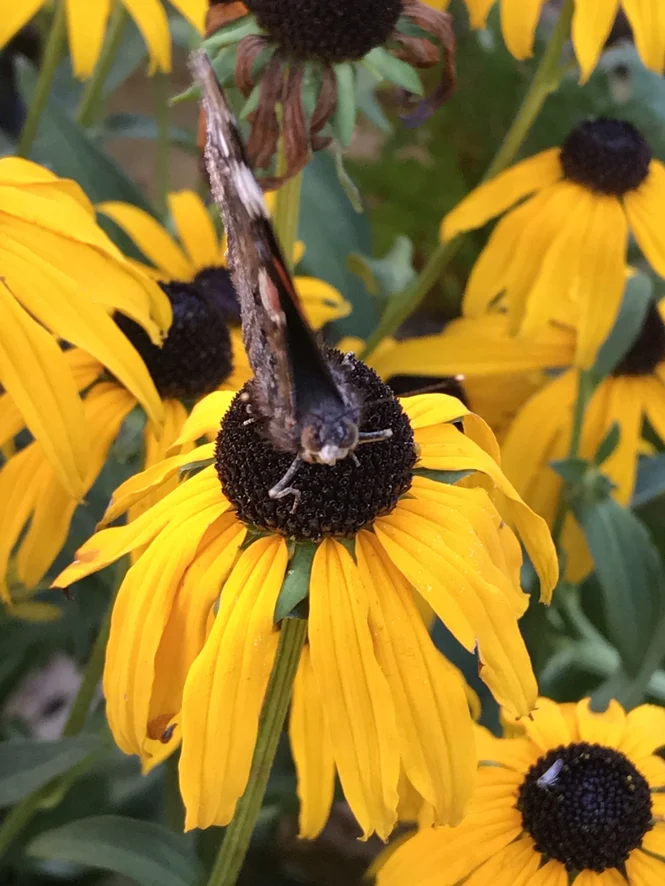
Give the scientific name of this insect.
Vanessa atalanta
